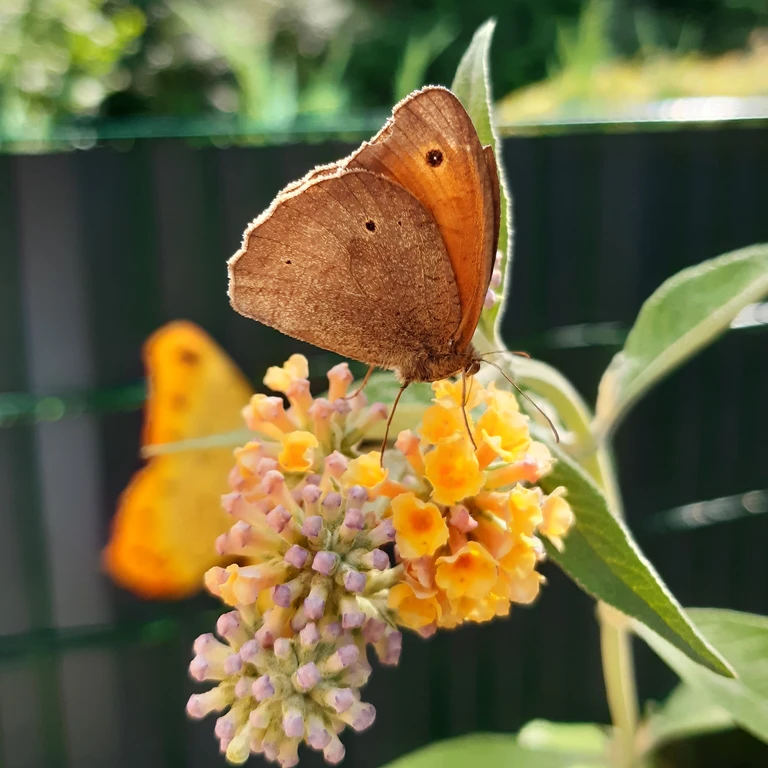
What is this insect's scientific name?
Maniola jurtina
